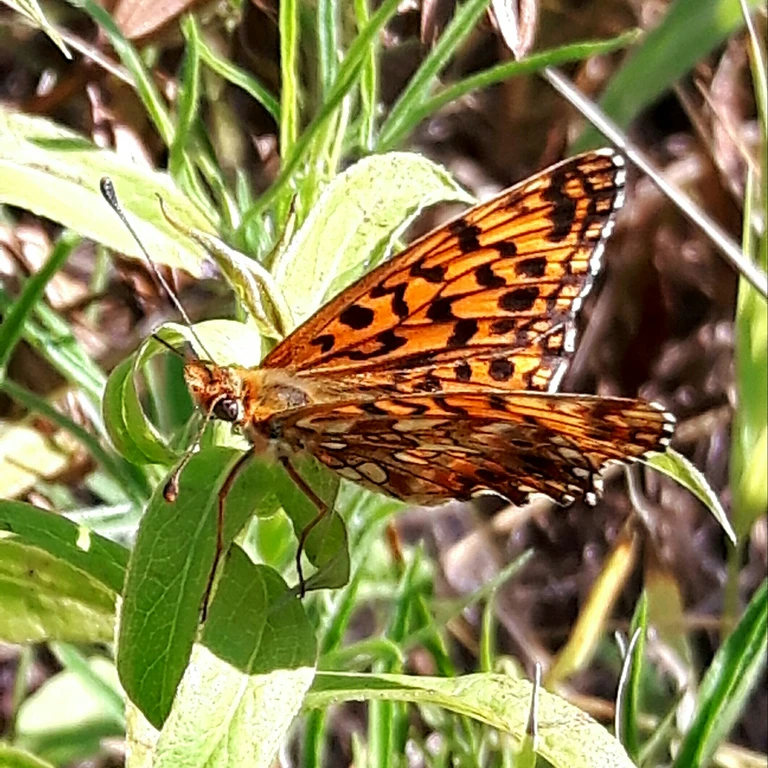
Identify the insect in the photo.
Boloria dia
